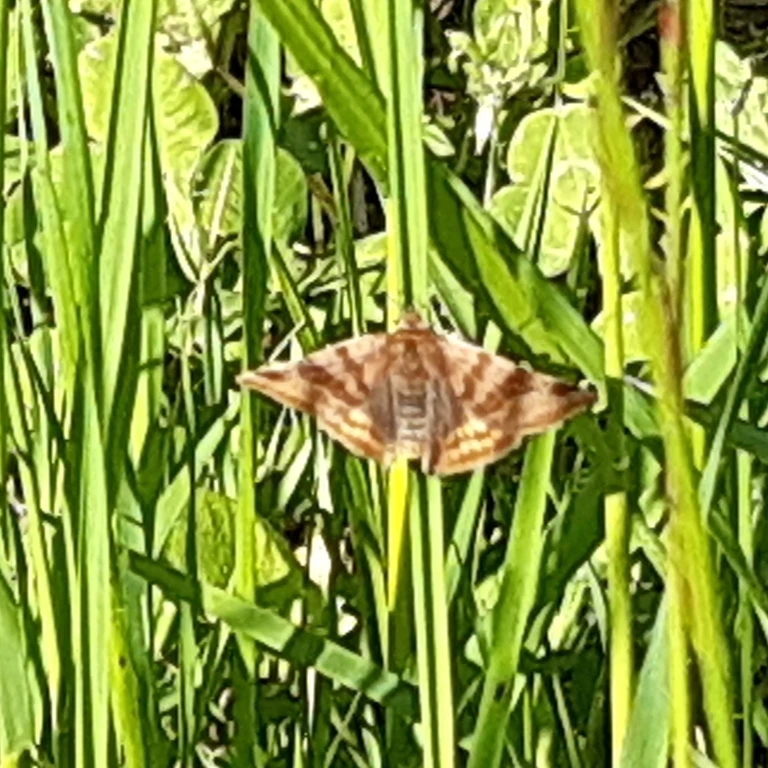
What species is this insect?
Euclidia glyphica
